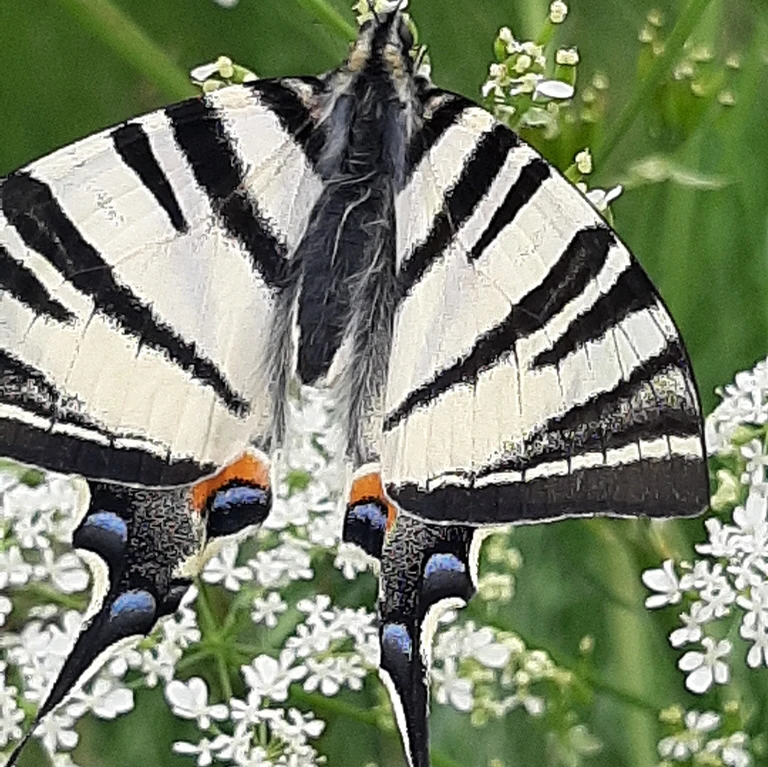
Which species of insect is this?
Iphiclides podalirius
